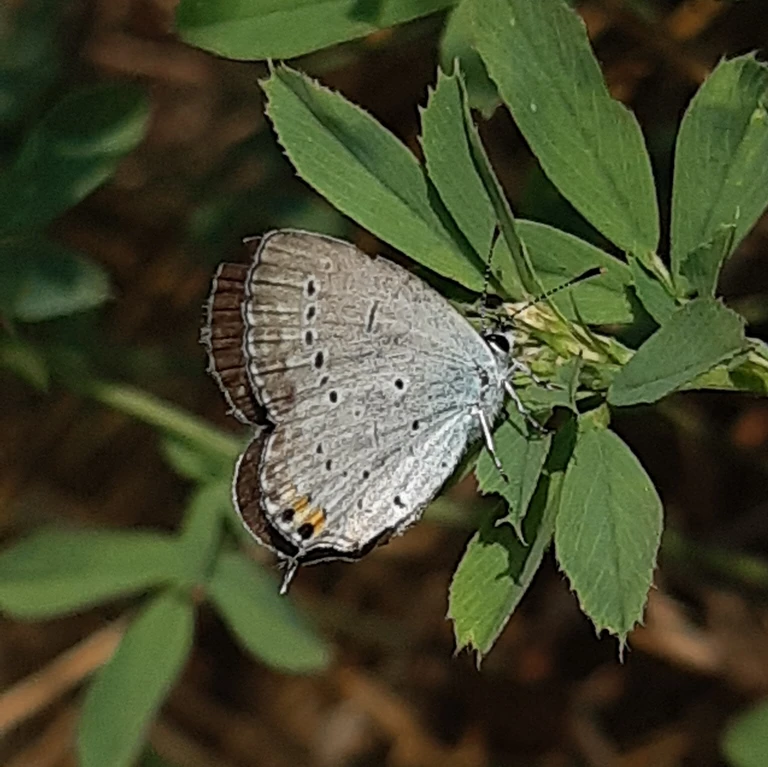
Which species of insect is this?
Cupido argiades (also Elkalyce argiades)
